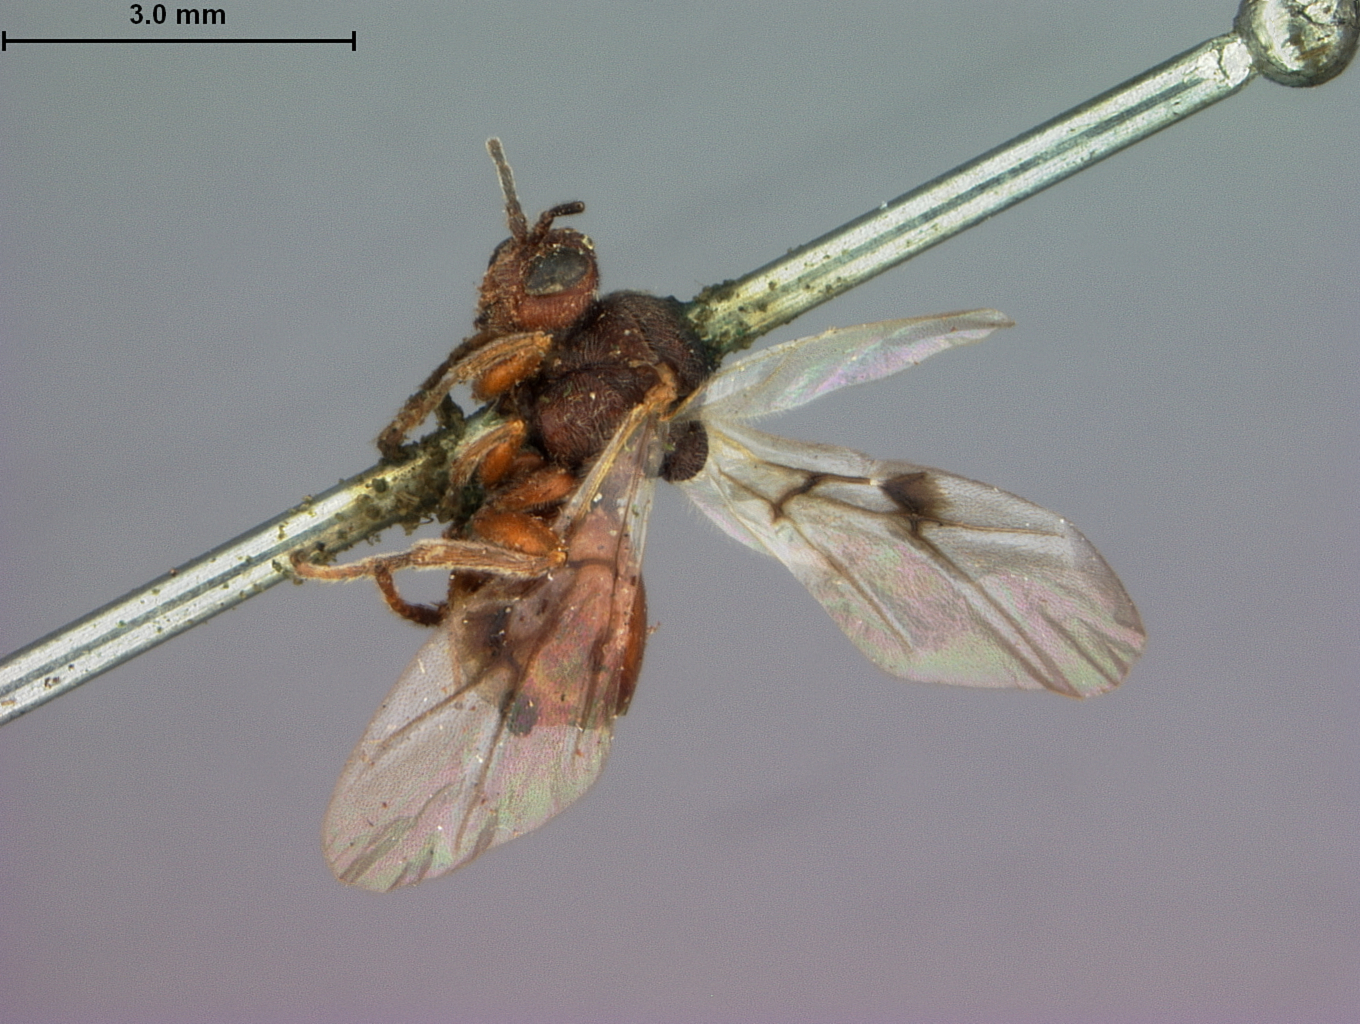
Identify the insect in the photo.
Amphibolips spinosa
